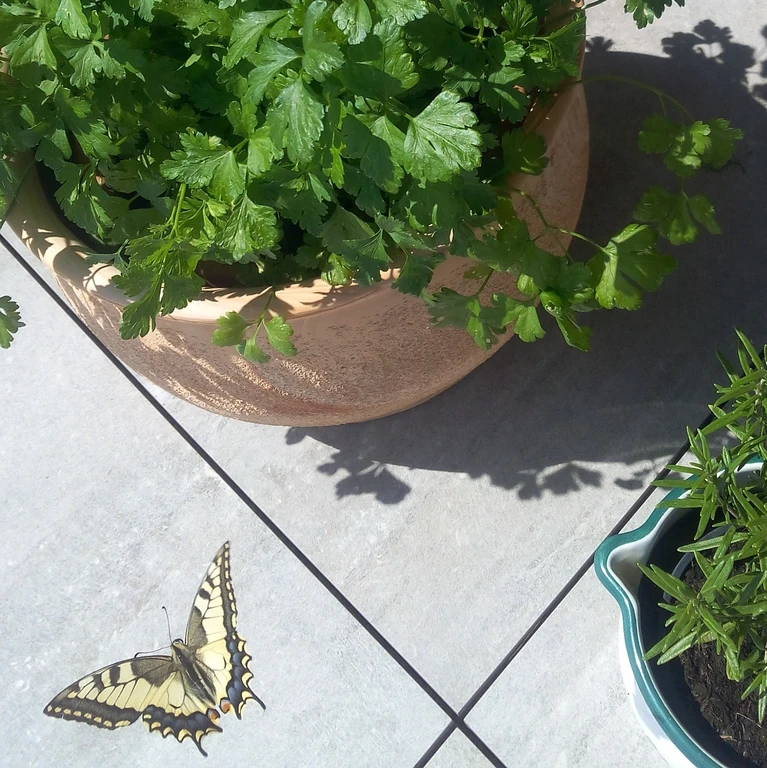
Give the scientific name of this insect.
Papilio machaon
